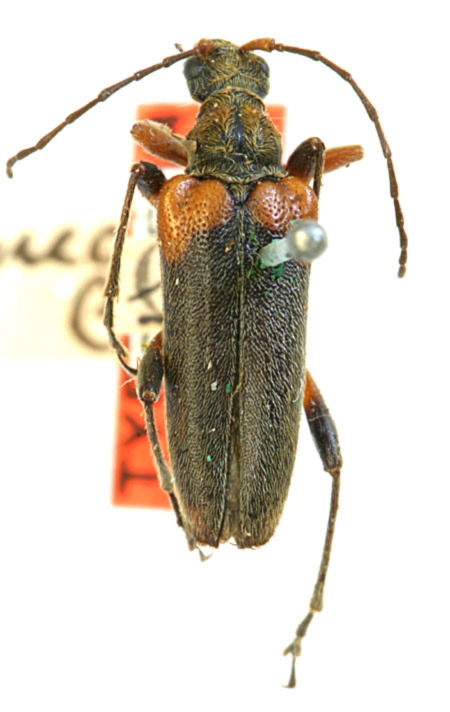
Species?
Leptacmaeops cuneata (also Cortodera cubitalis)
